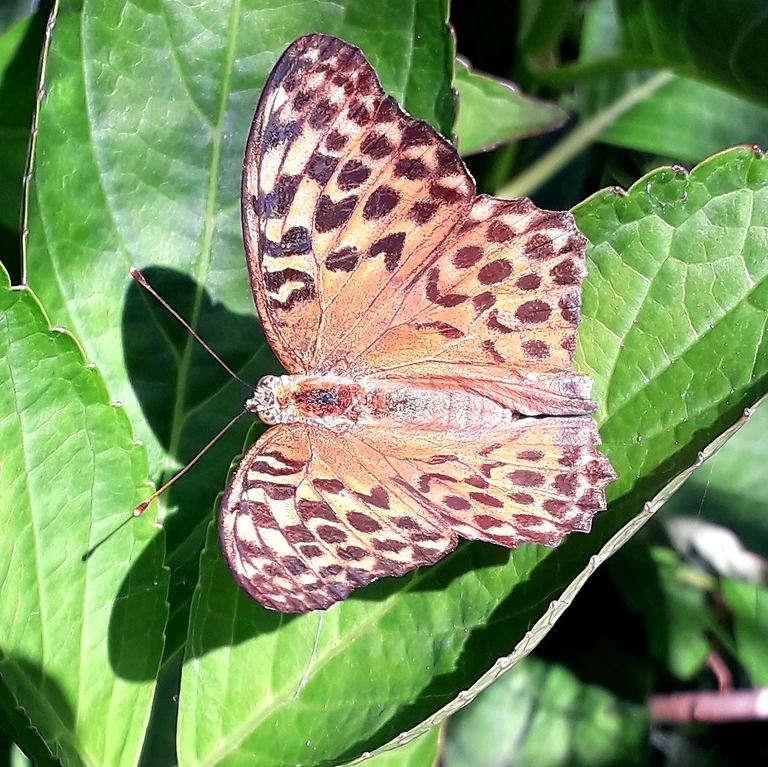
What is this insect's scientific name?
Argynnis paphia
